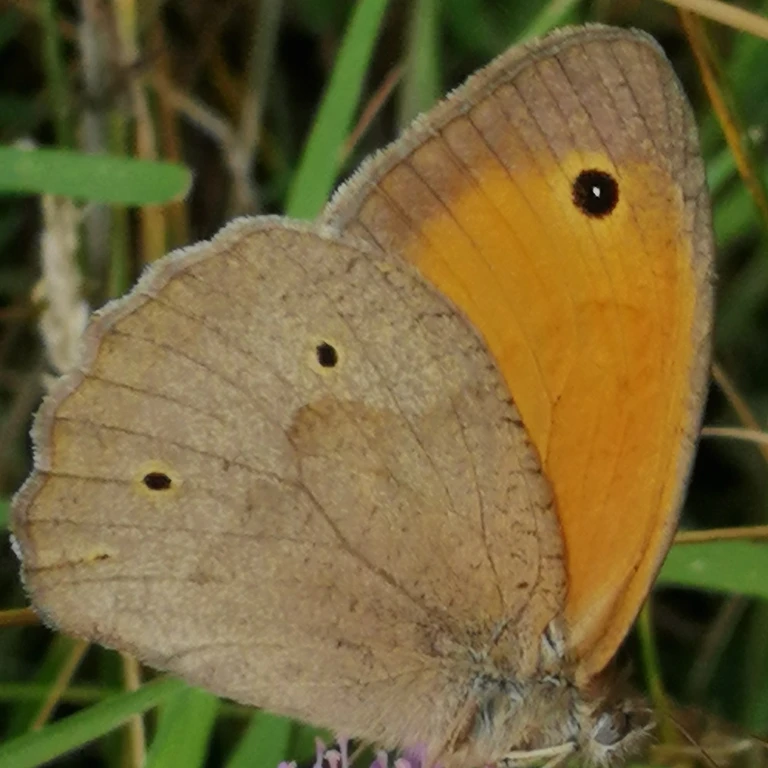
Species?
Maniola jurtina
